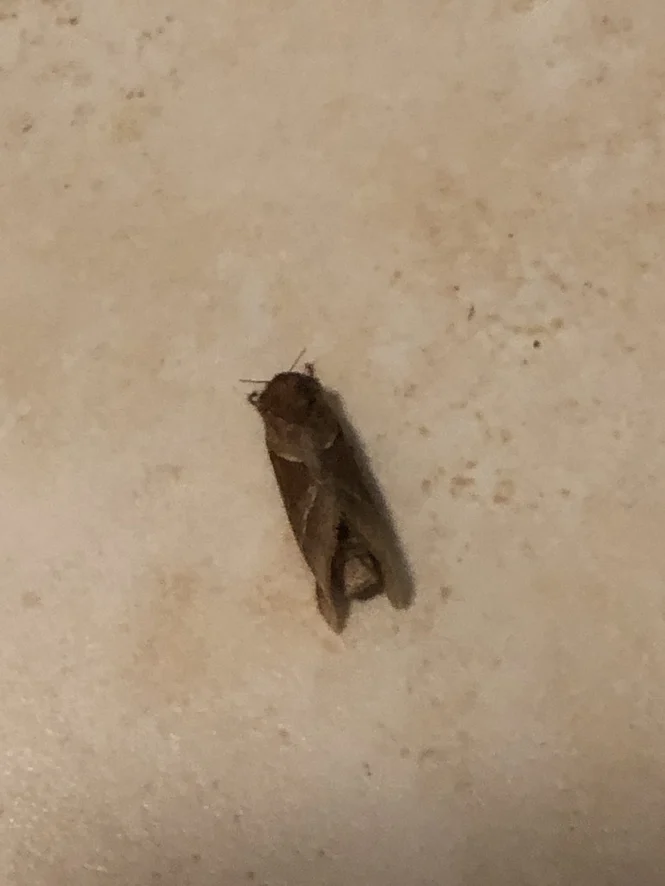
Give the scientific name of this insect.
Triodia sylvina
